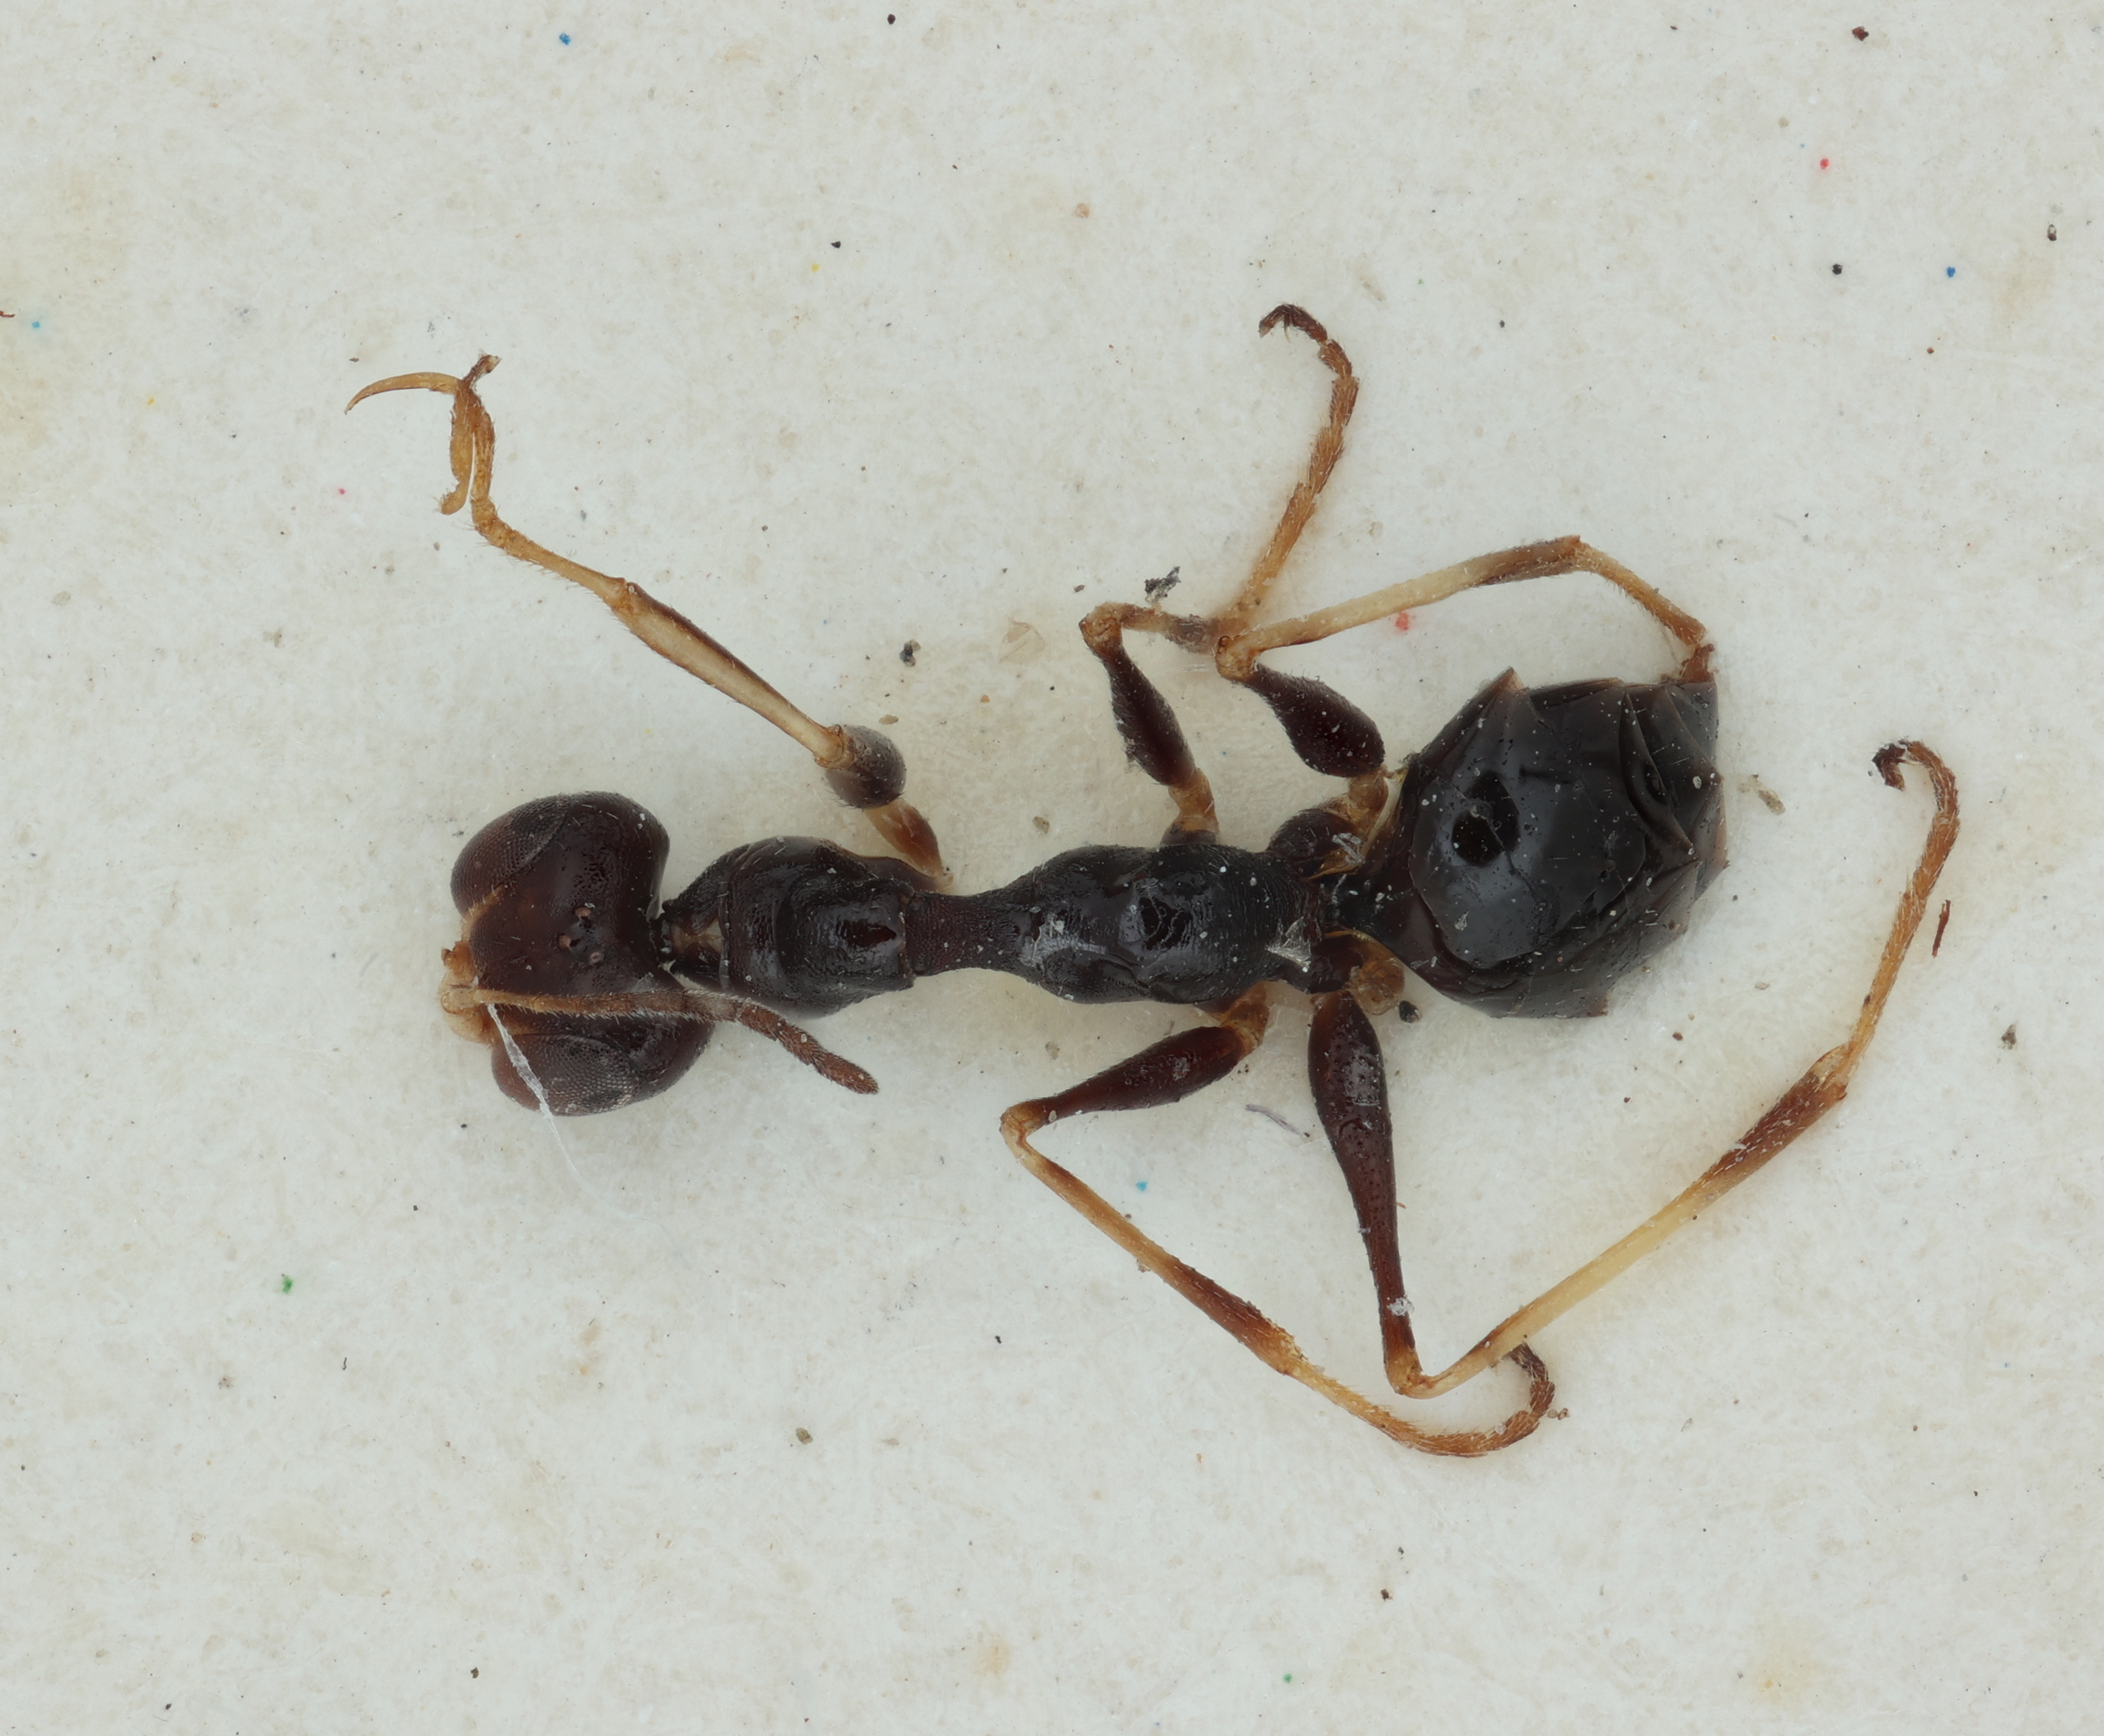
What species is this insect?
Epigonatopus americanus
